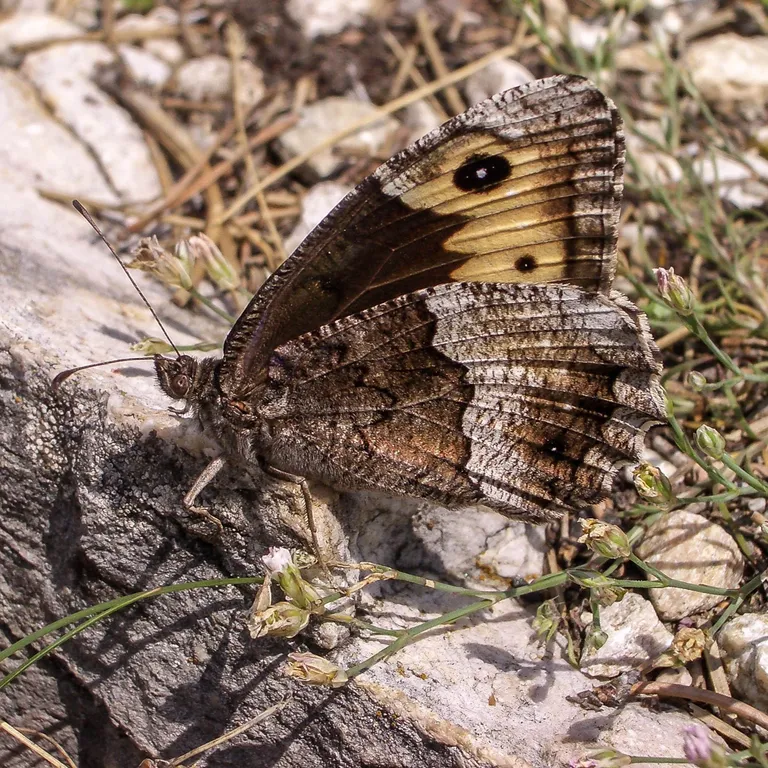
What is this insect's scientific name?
Hipparchia fagi
